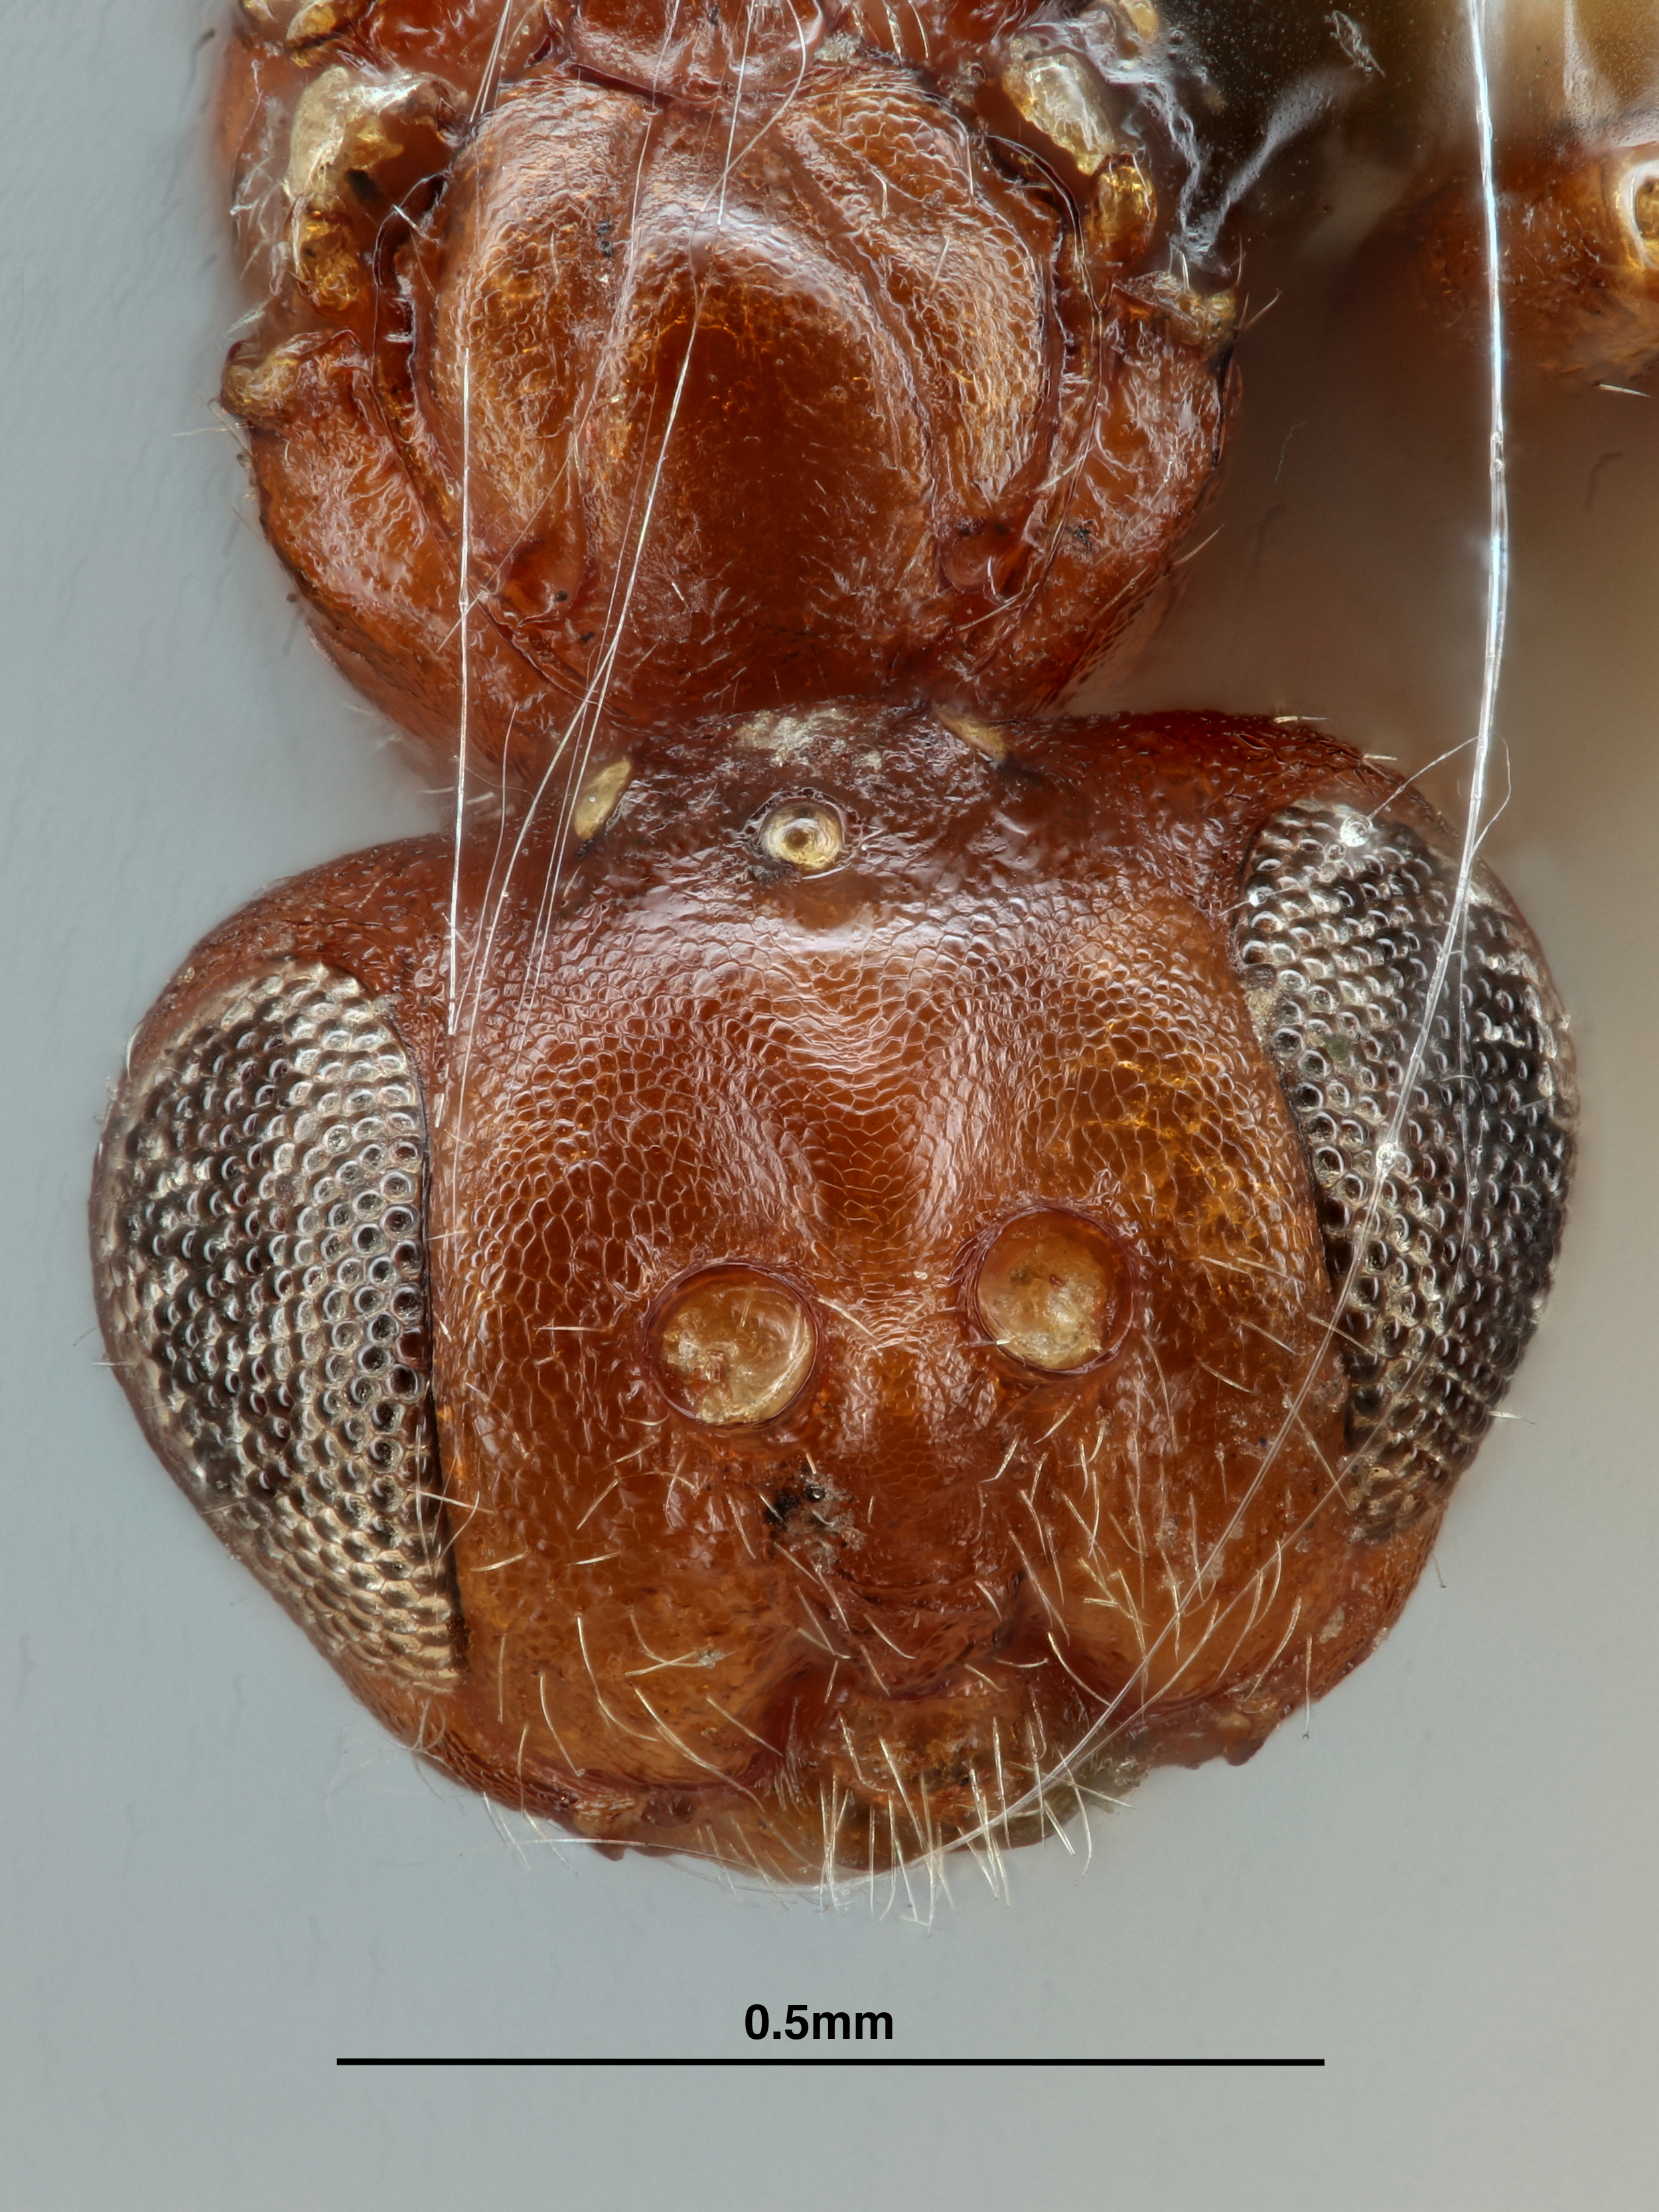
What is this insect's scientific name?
Solenozopheria vaccinii
